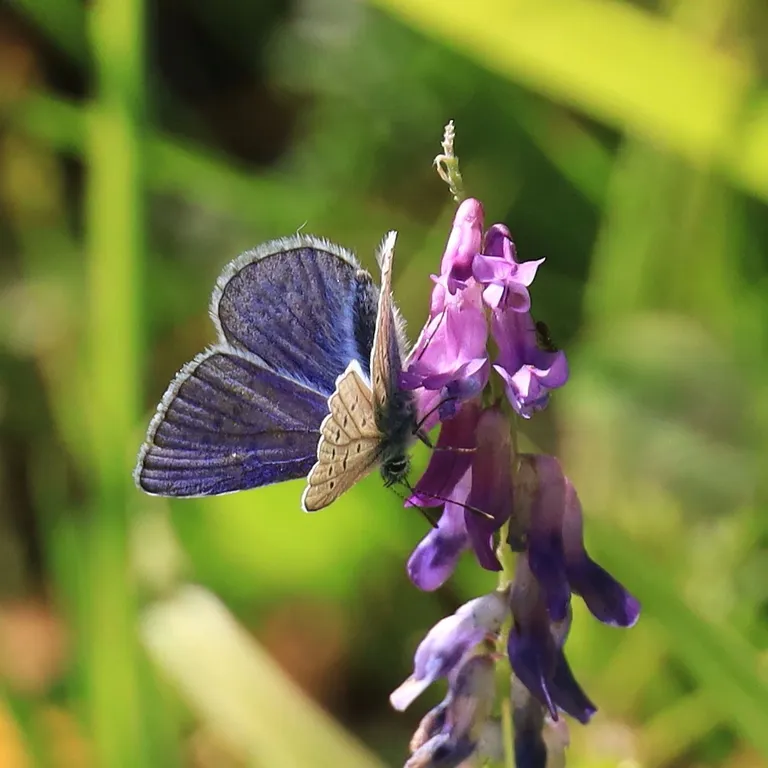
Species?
Polyommatus icarus
